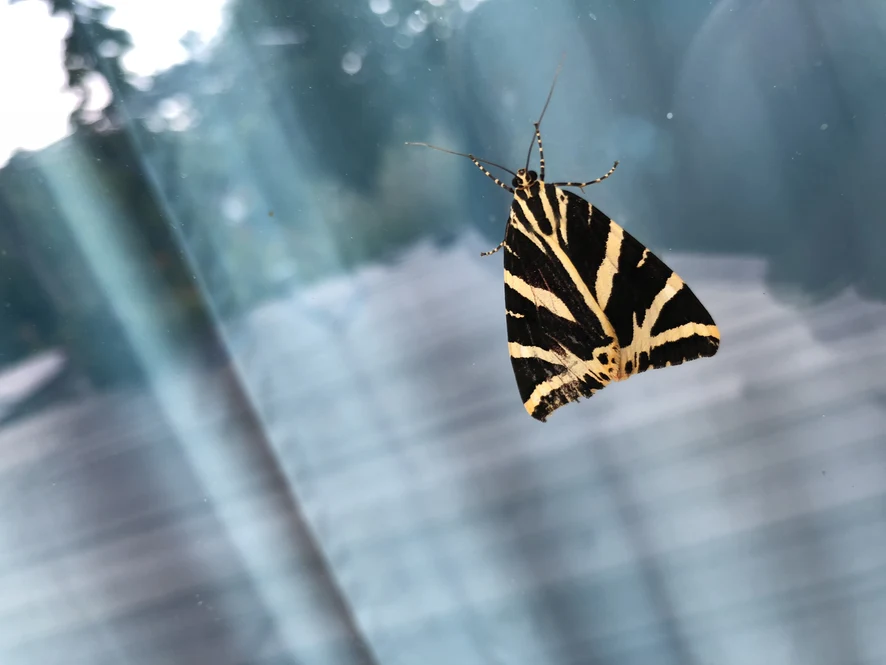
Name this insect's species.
Euplagia quadripunctaria
